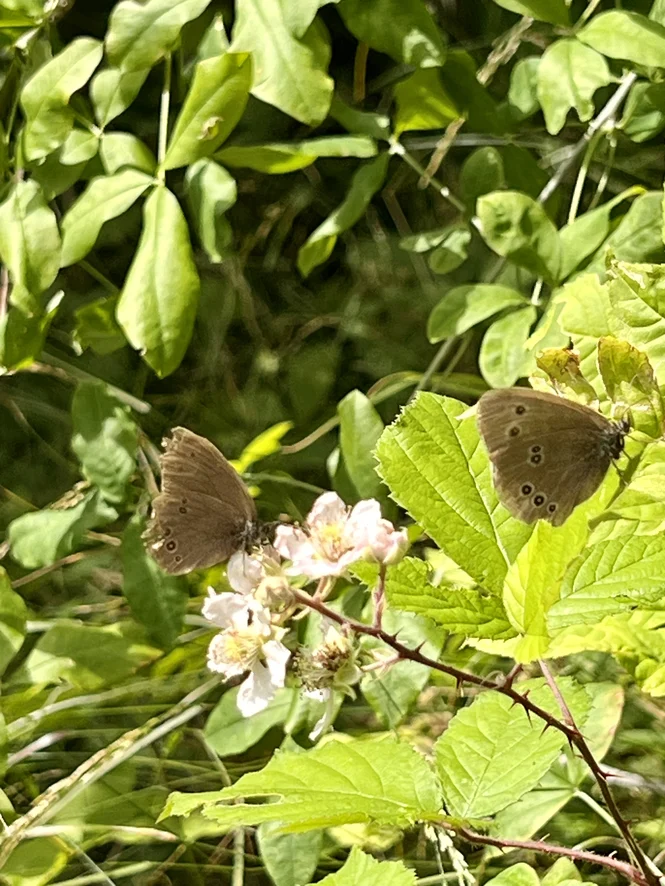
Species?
Aphantopus hyperantus
